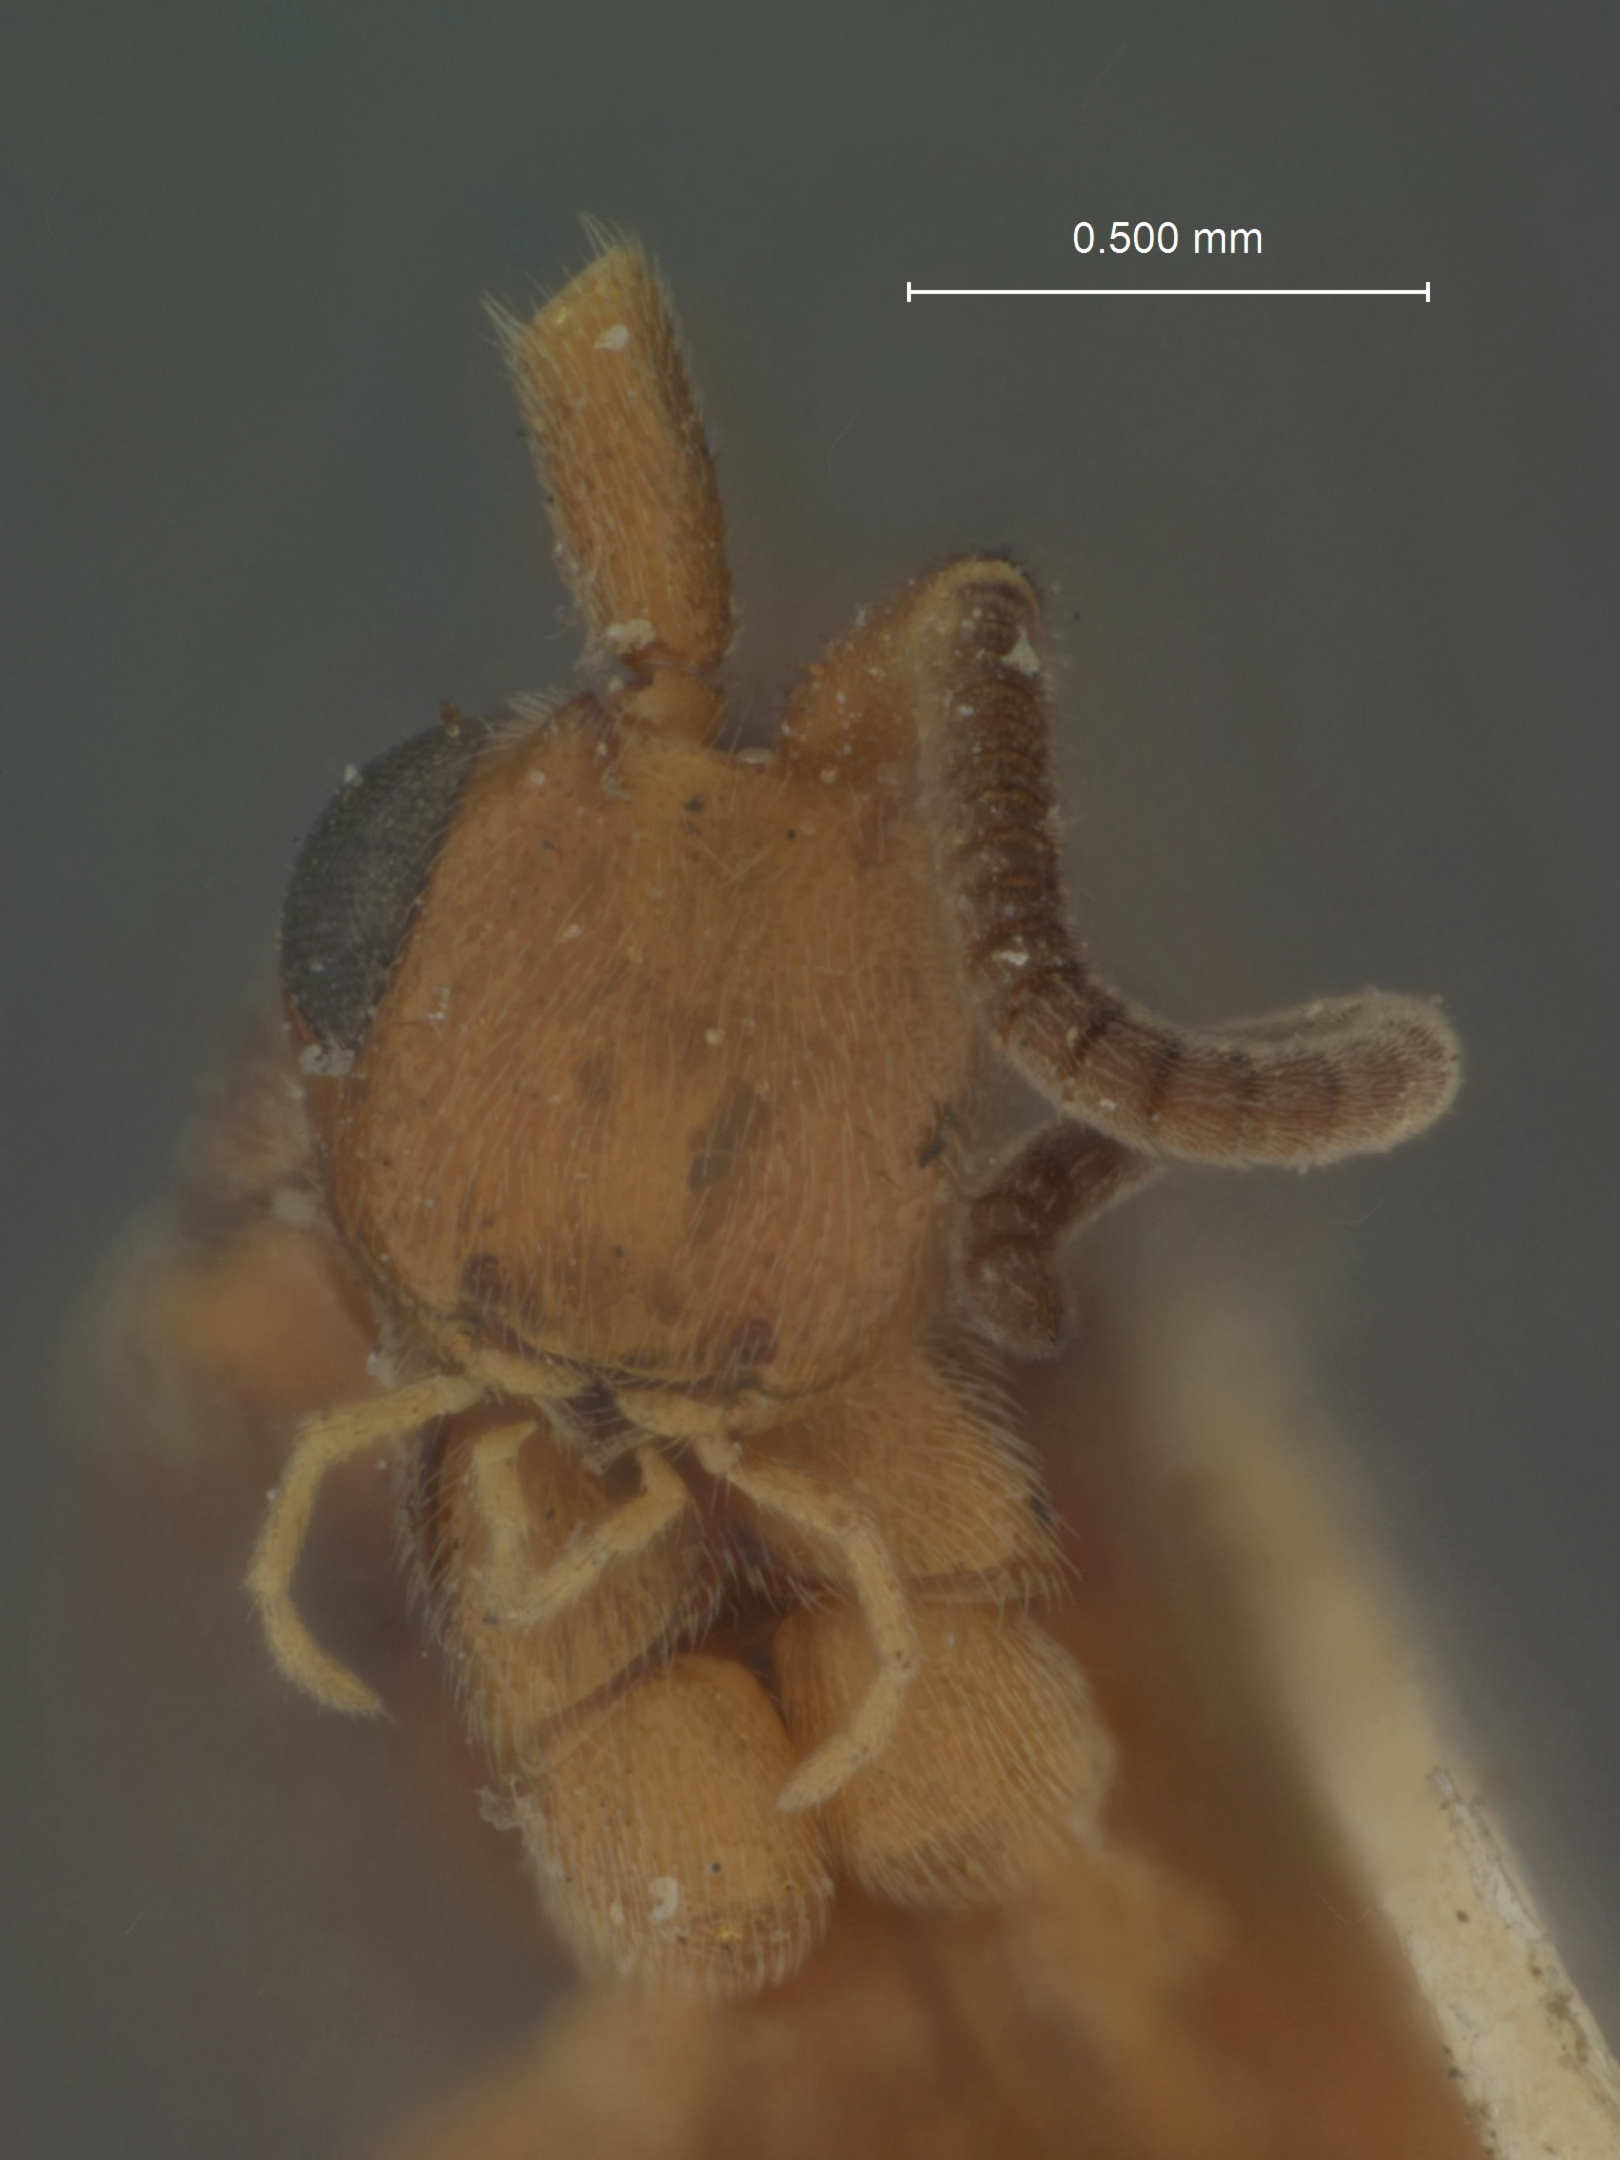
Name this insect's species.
Atmetus californicus
